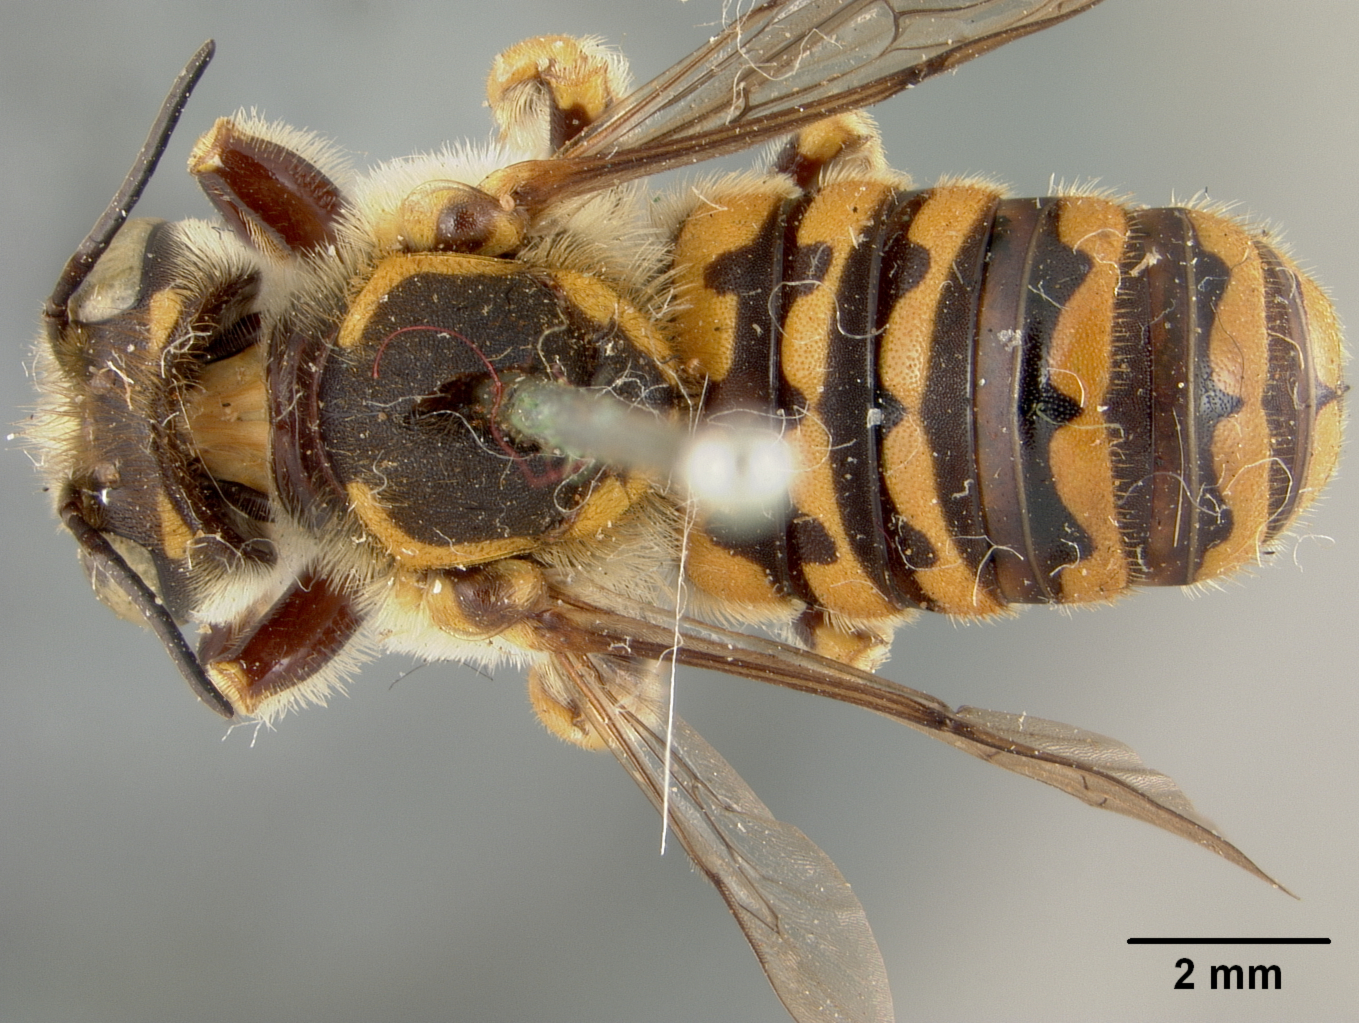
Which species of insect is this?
Anthidium bernardinum
